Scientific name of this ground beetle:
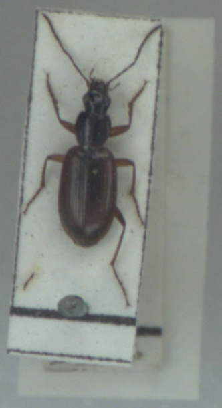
Agonum thoreyi
